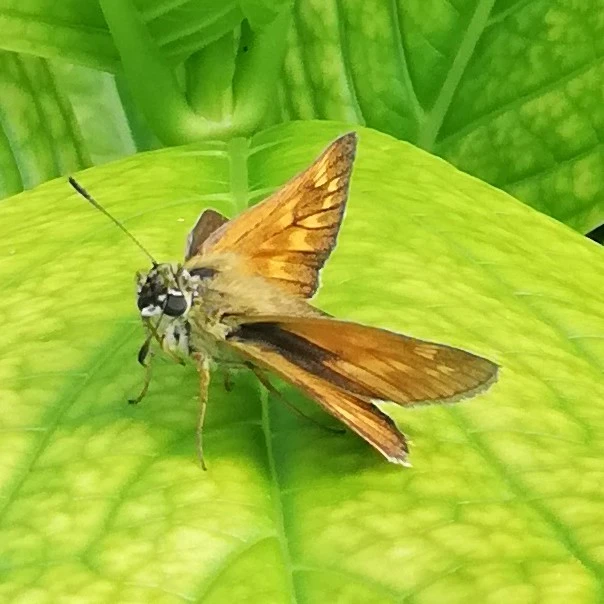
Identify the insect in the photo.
Ochlodes sylvanus (also Ochlodes venata)
